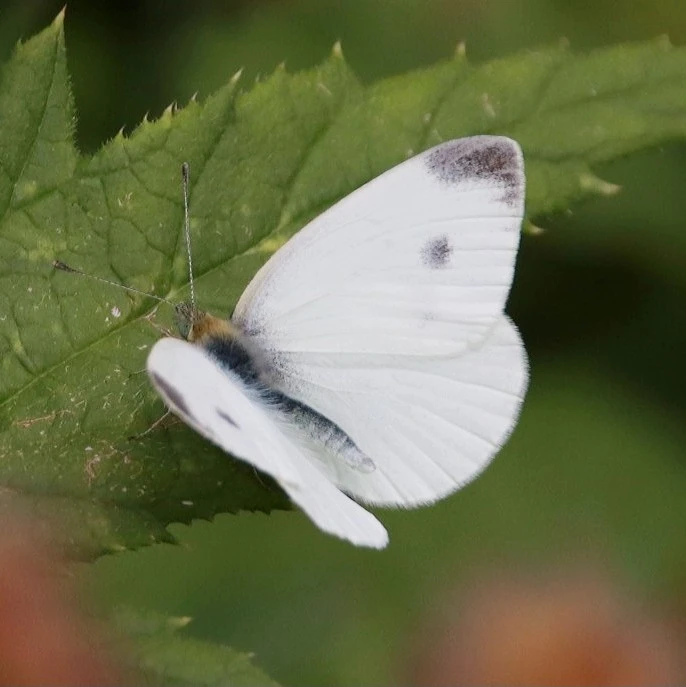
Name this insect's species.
Pieris rapae
